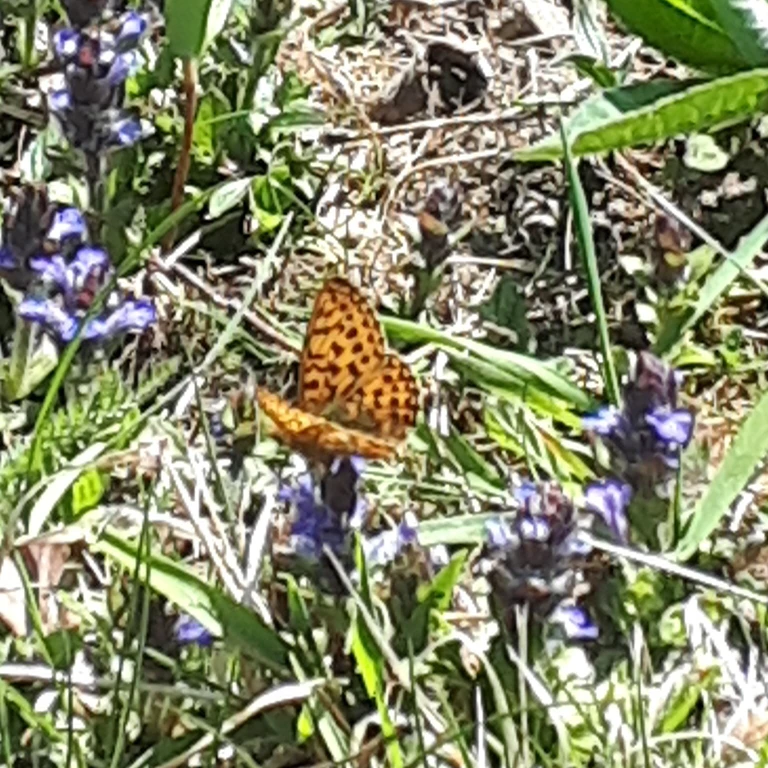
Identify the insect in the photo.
Boloria dia
